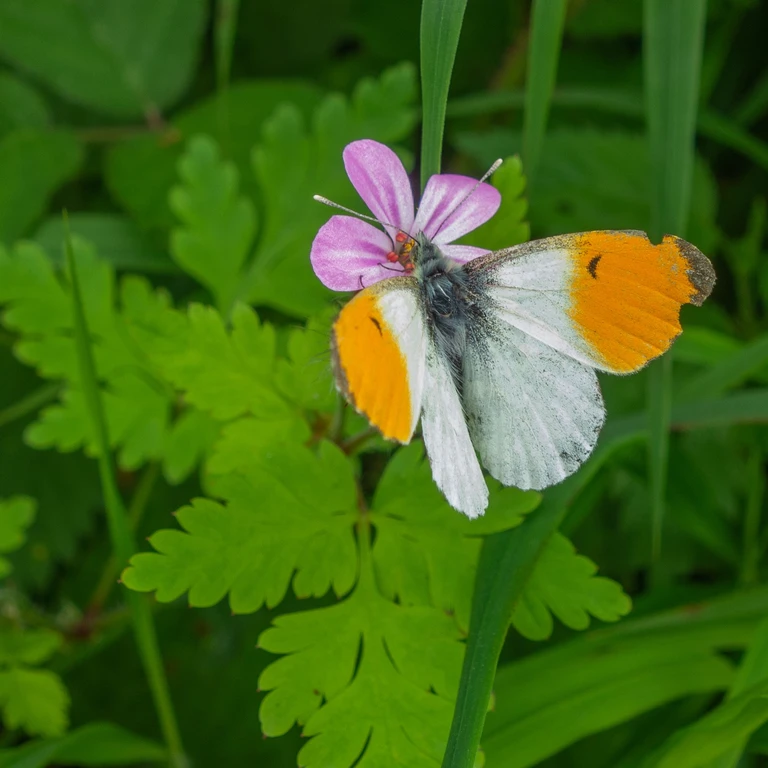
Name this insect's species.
Anthocharis cardamines
